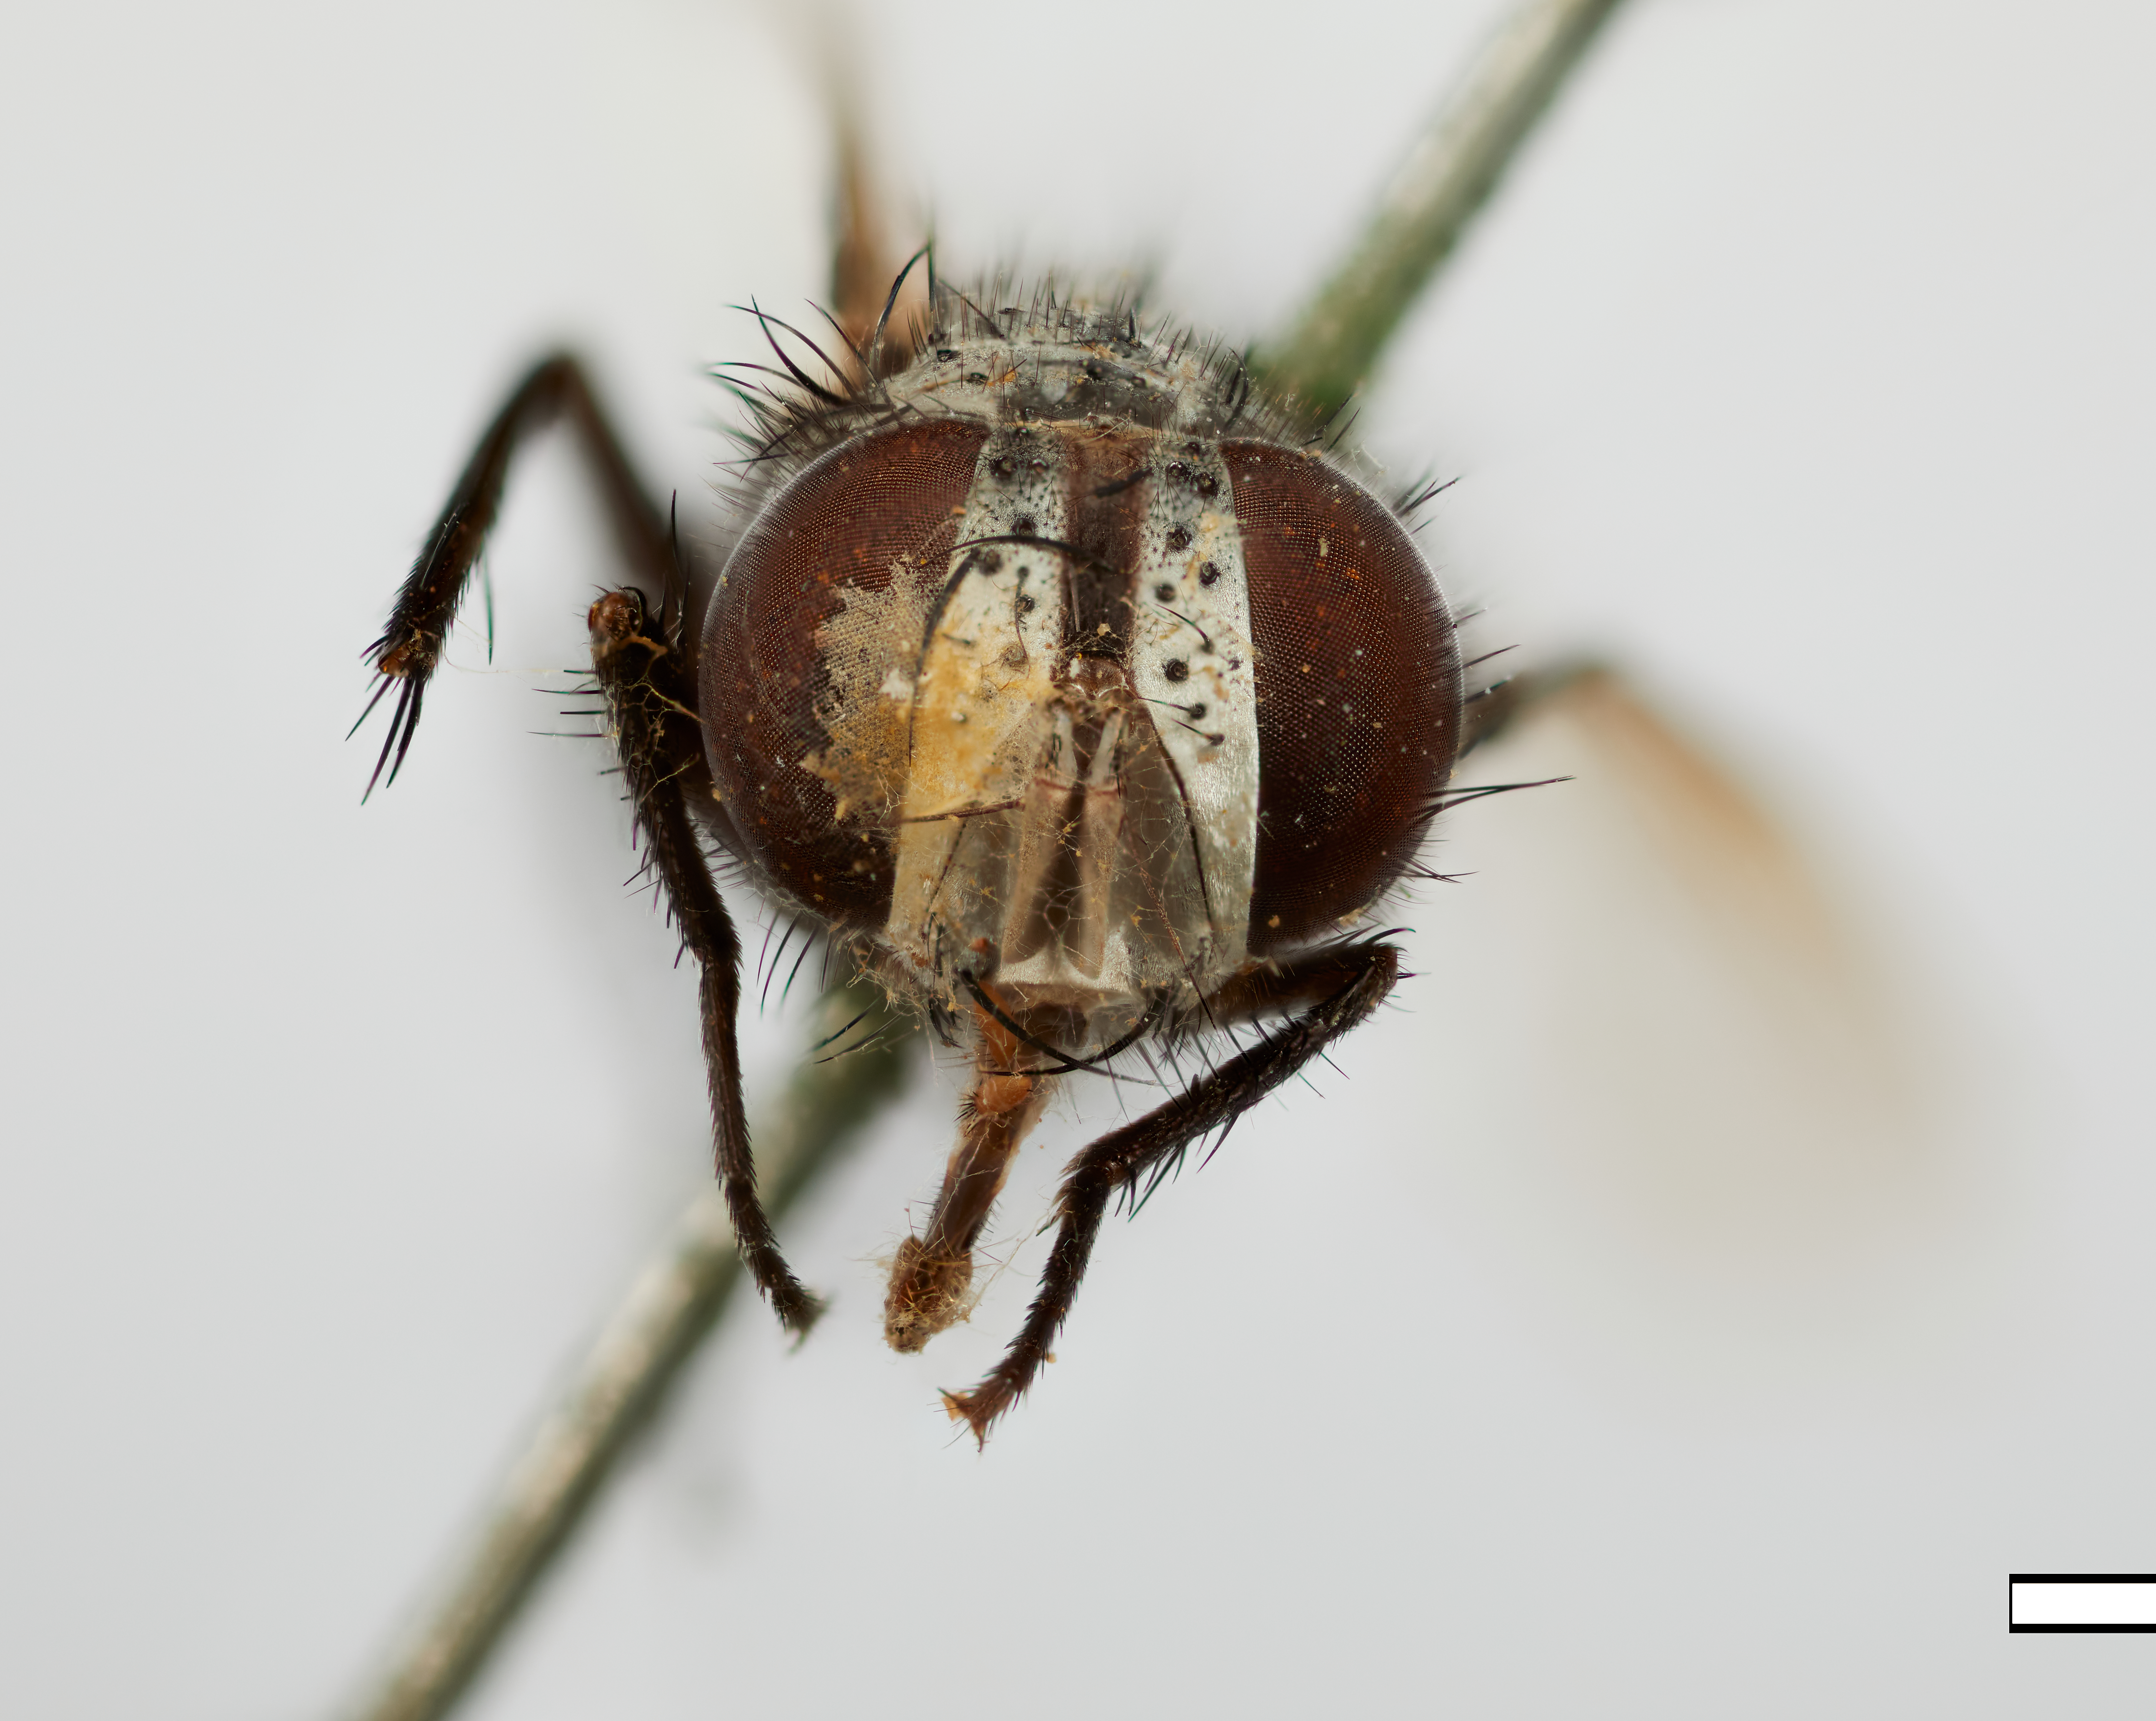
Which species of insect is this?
Sturmiodoria facialis
